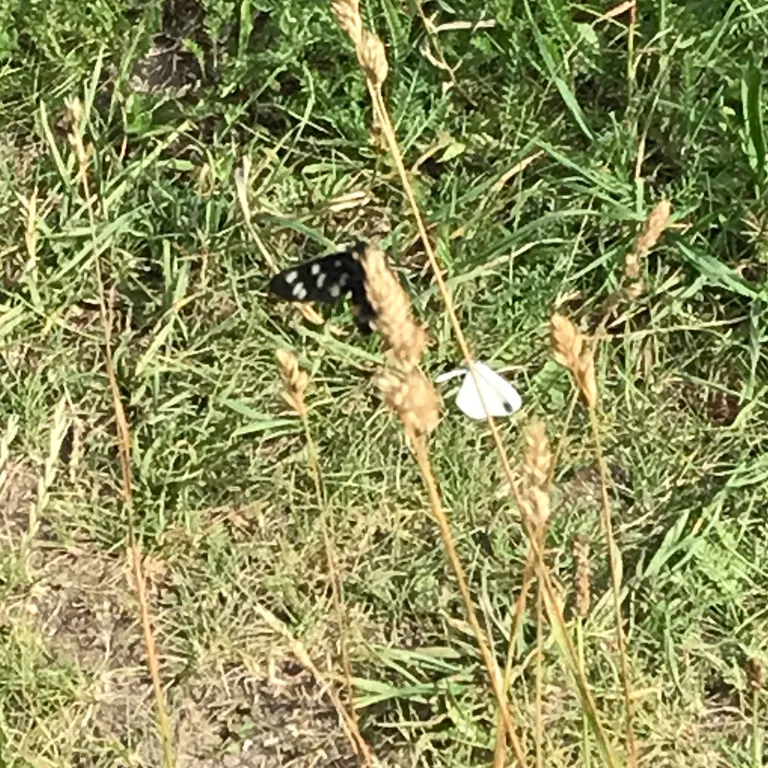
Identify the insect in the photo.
Leptidea sinapis/juvernica
